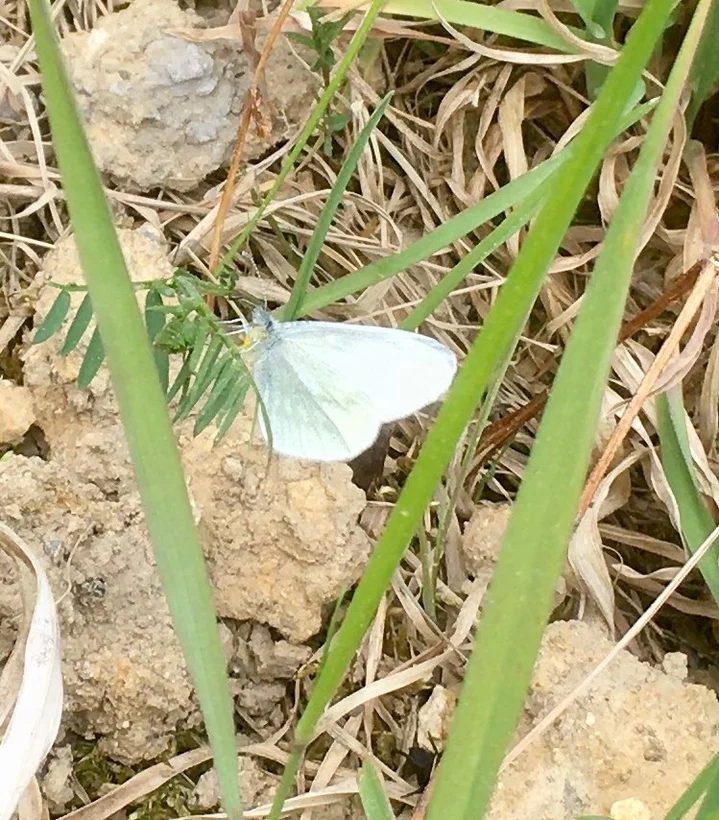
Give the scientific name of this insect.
Leptidea sinapis/juvernica
